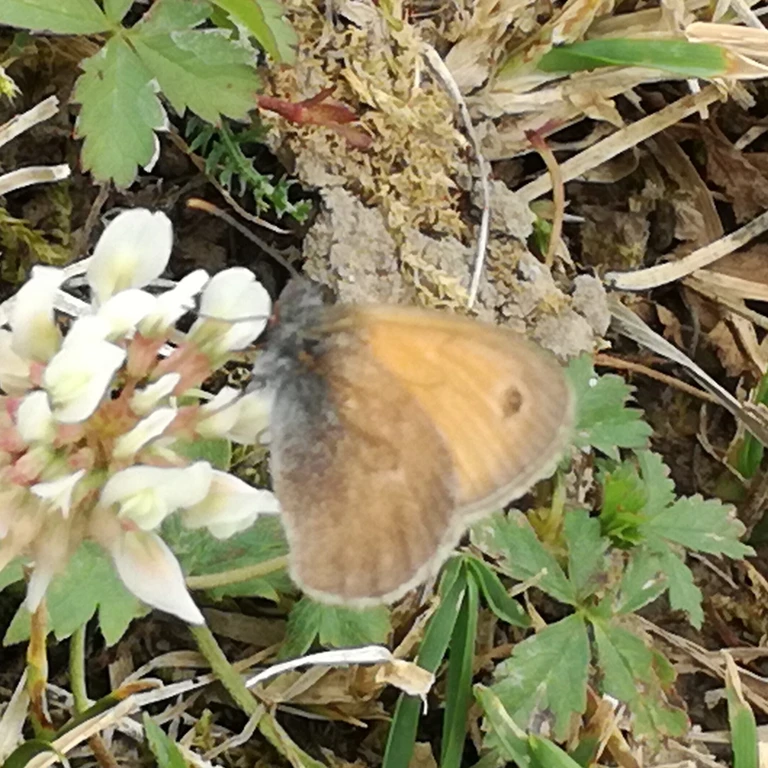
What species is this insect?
Coenonympha pamphilus
